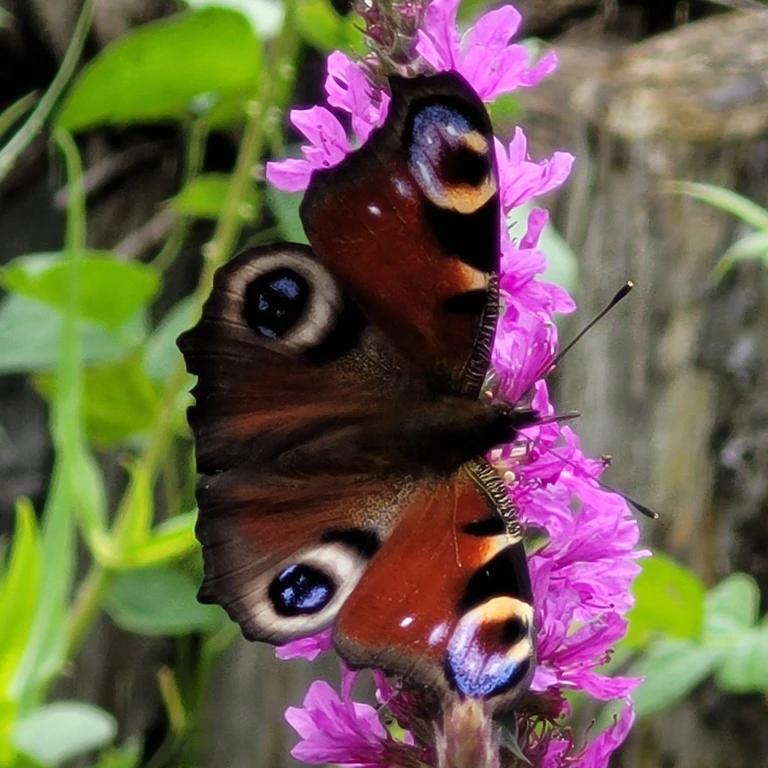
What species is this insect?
Aglais io
